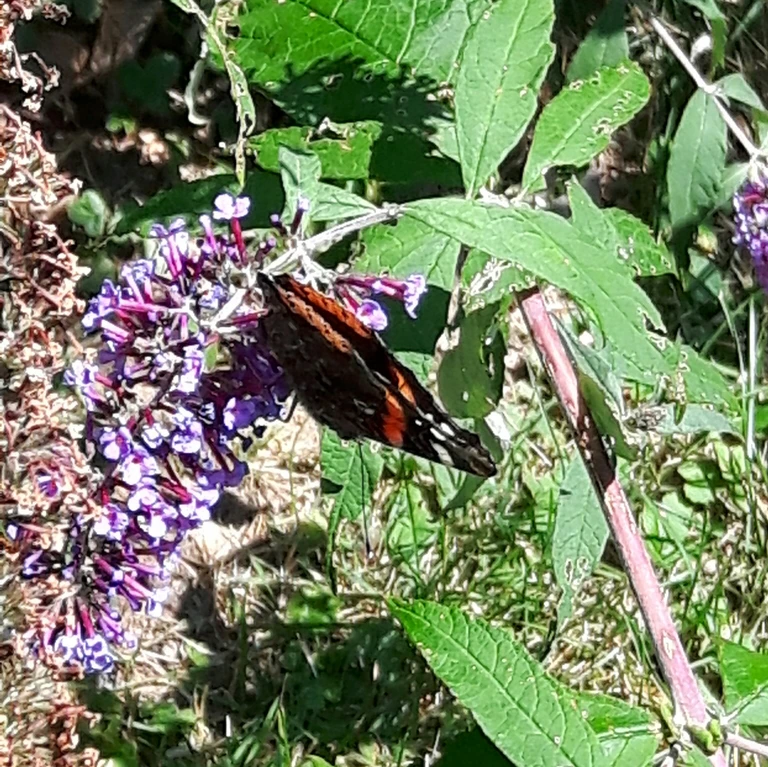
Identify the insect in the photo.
Vanessa atalanta
